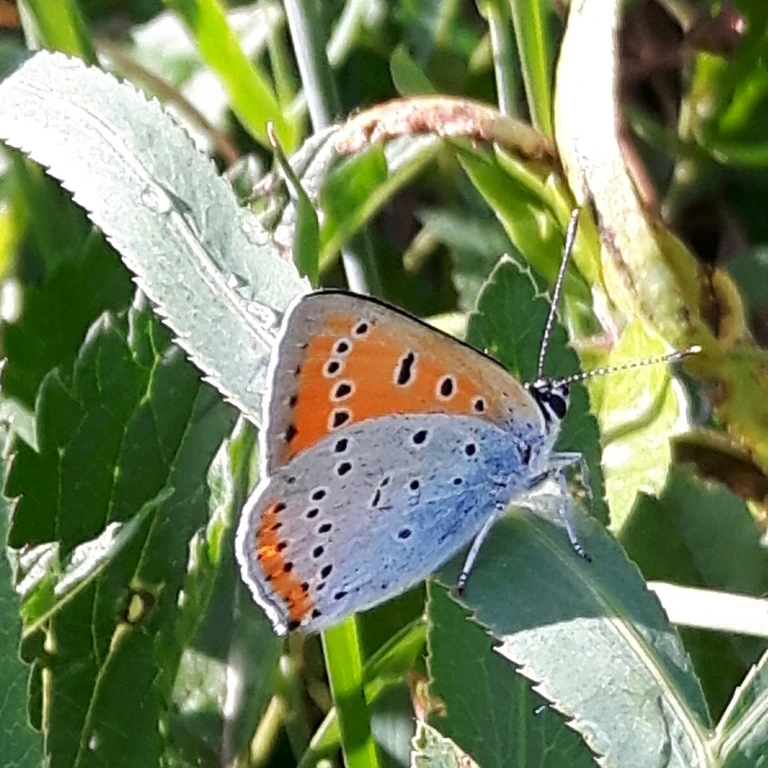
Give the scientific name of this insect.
Lycaena dispar
